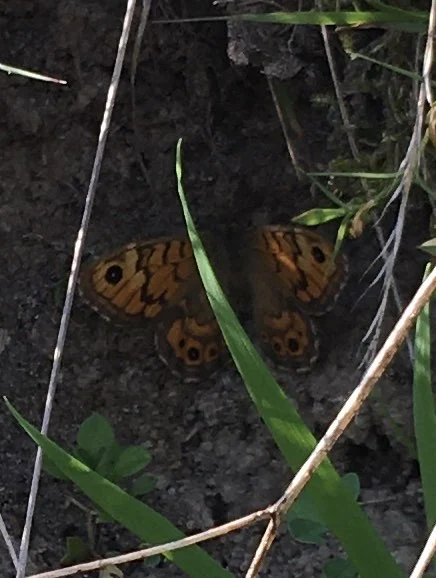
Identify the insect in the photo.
Lasiommata megera (also Pararge megera)
